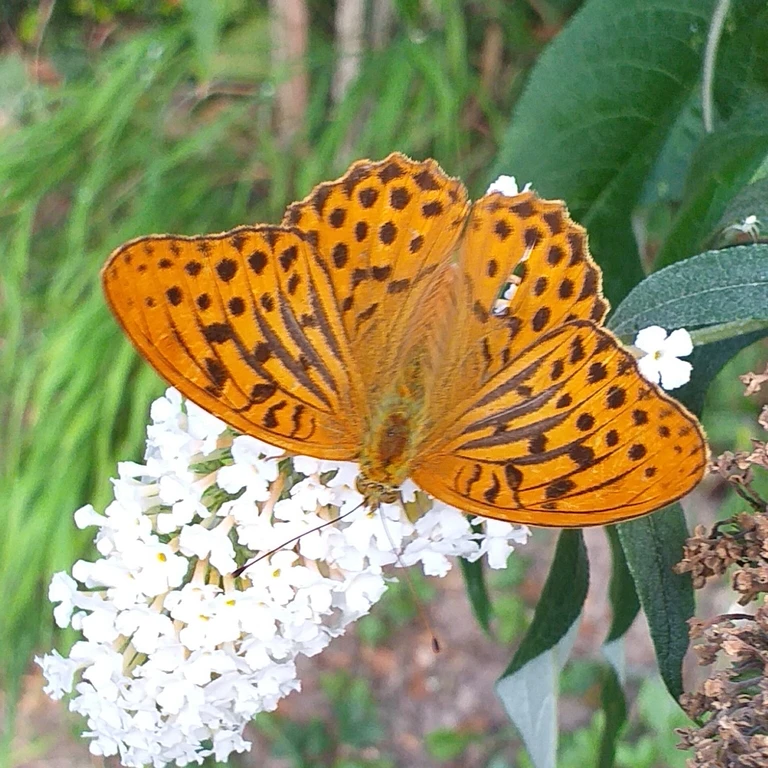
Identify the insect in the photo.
Argynnis paphia
